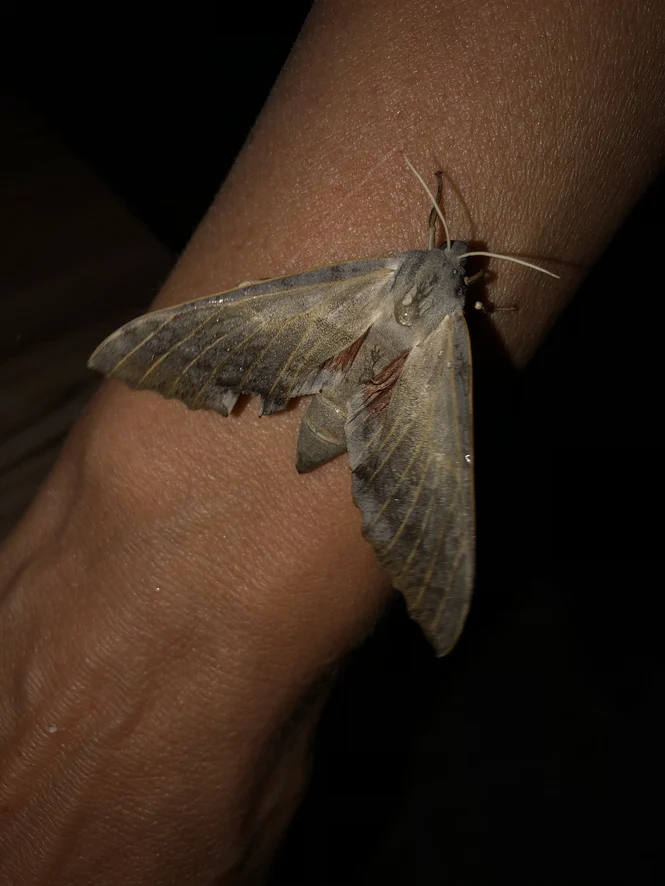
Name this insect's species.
Laothoe populi
